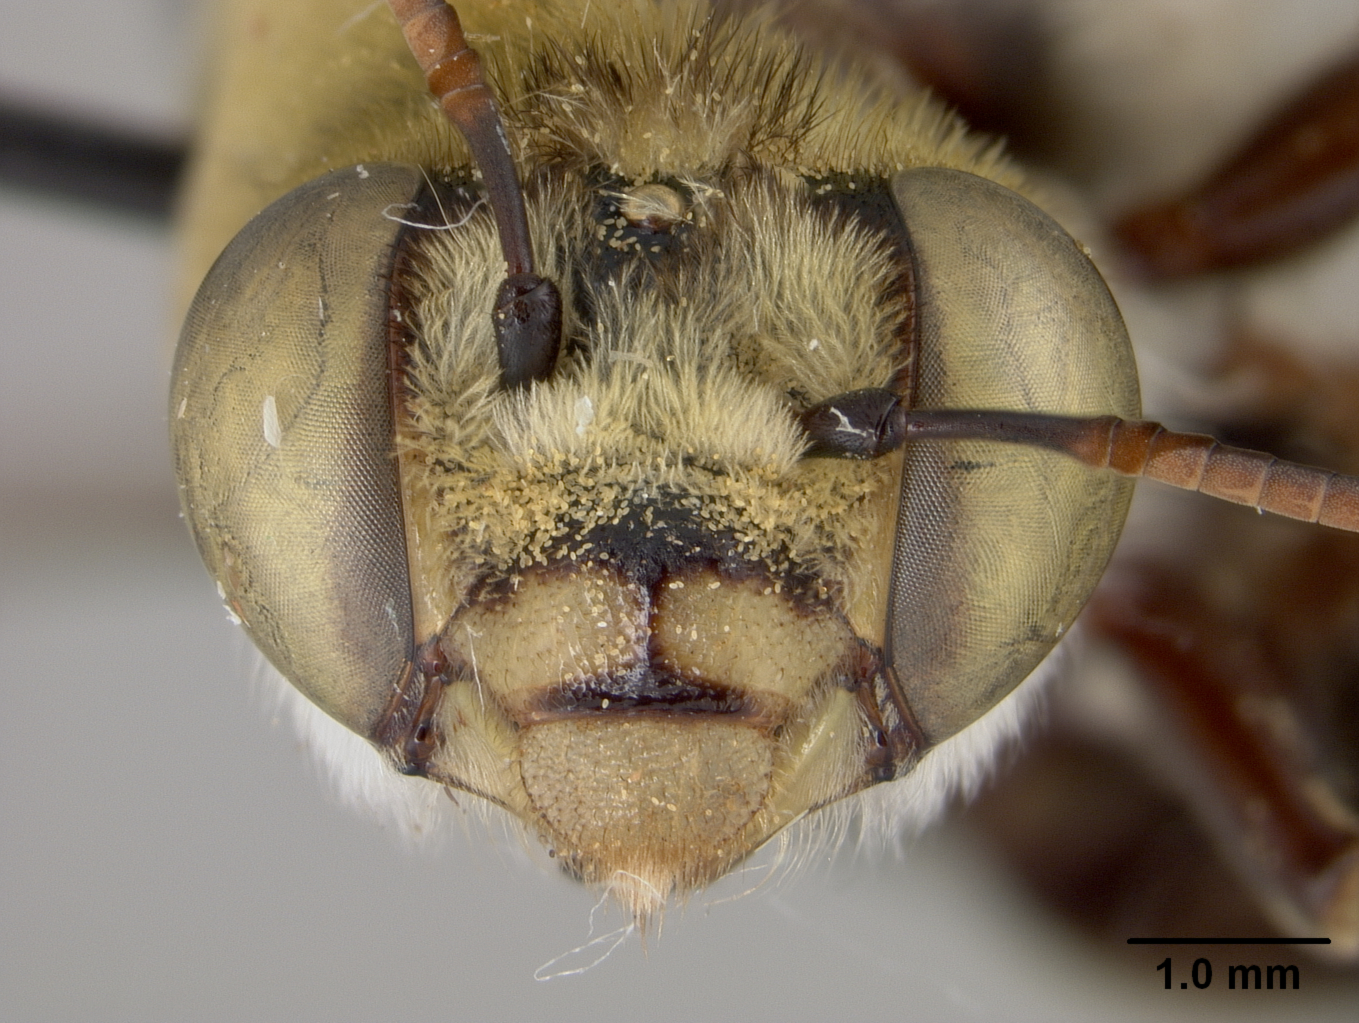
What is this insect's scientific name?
Centris ruae
